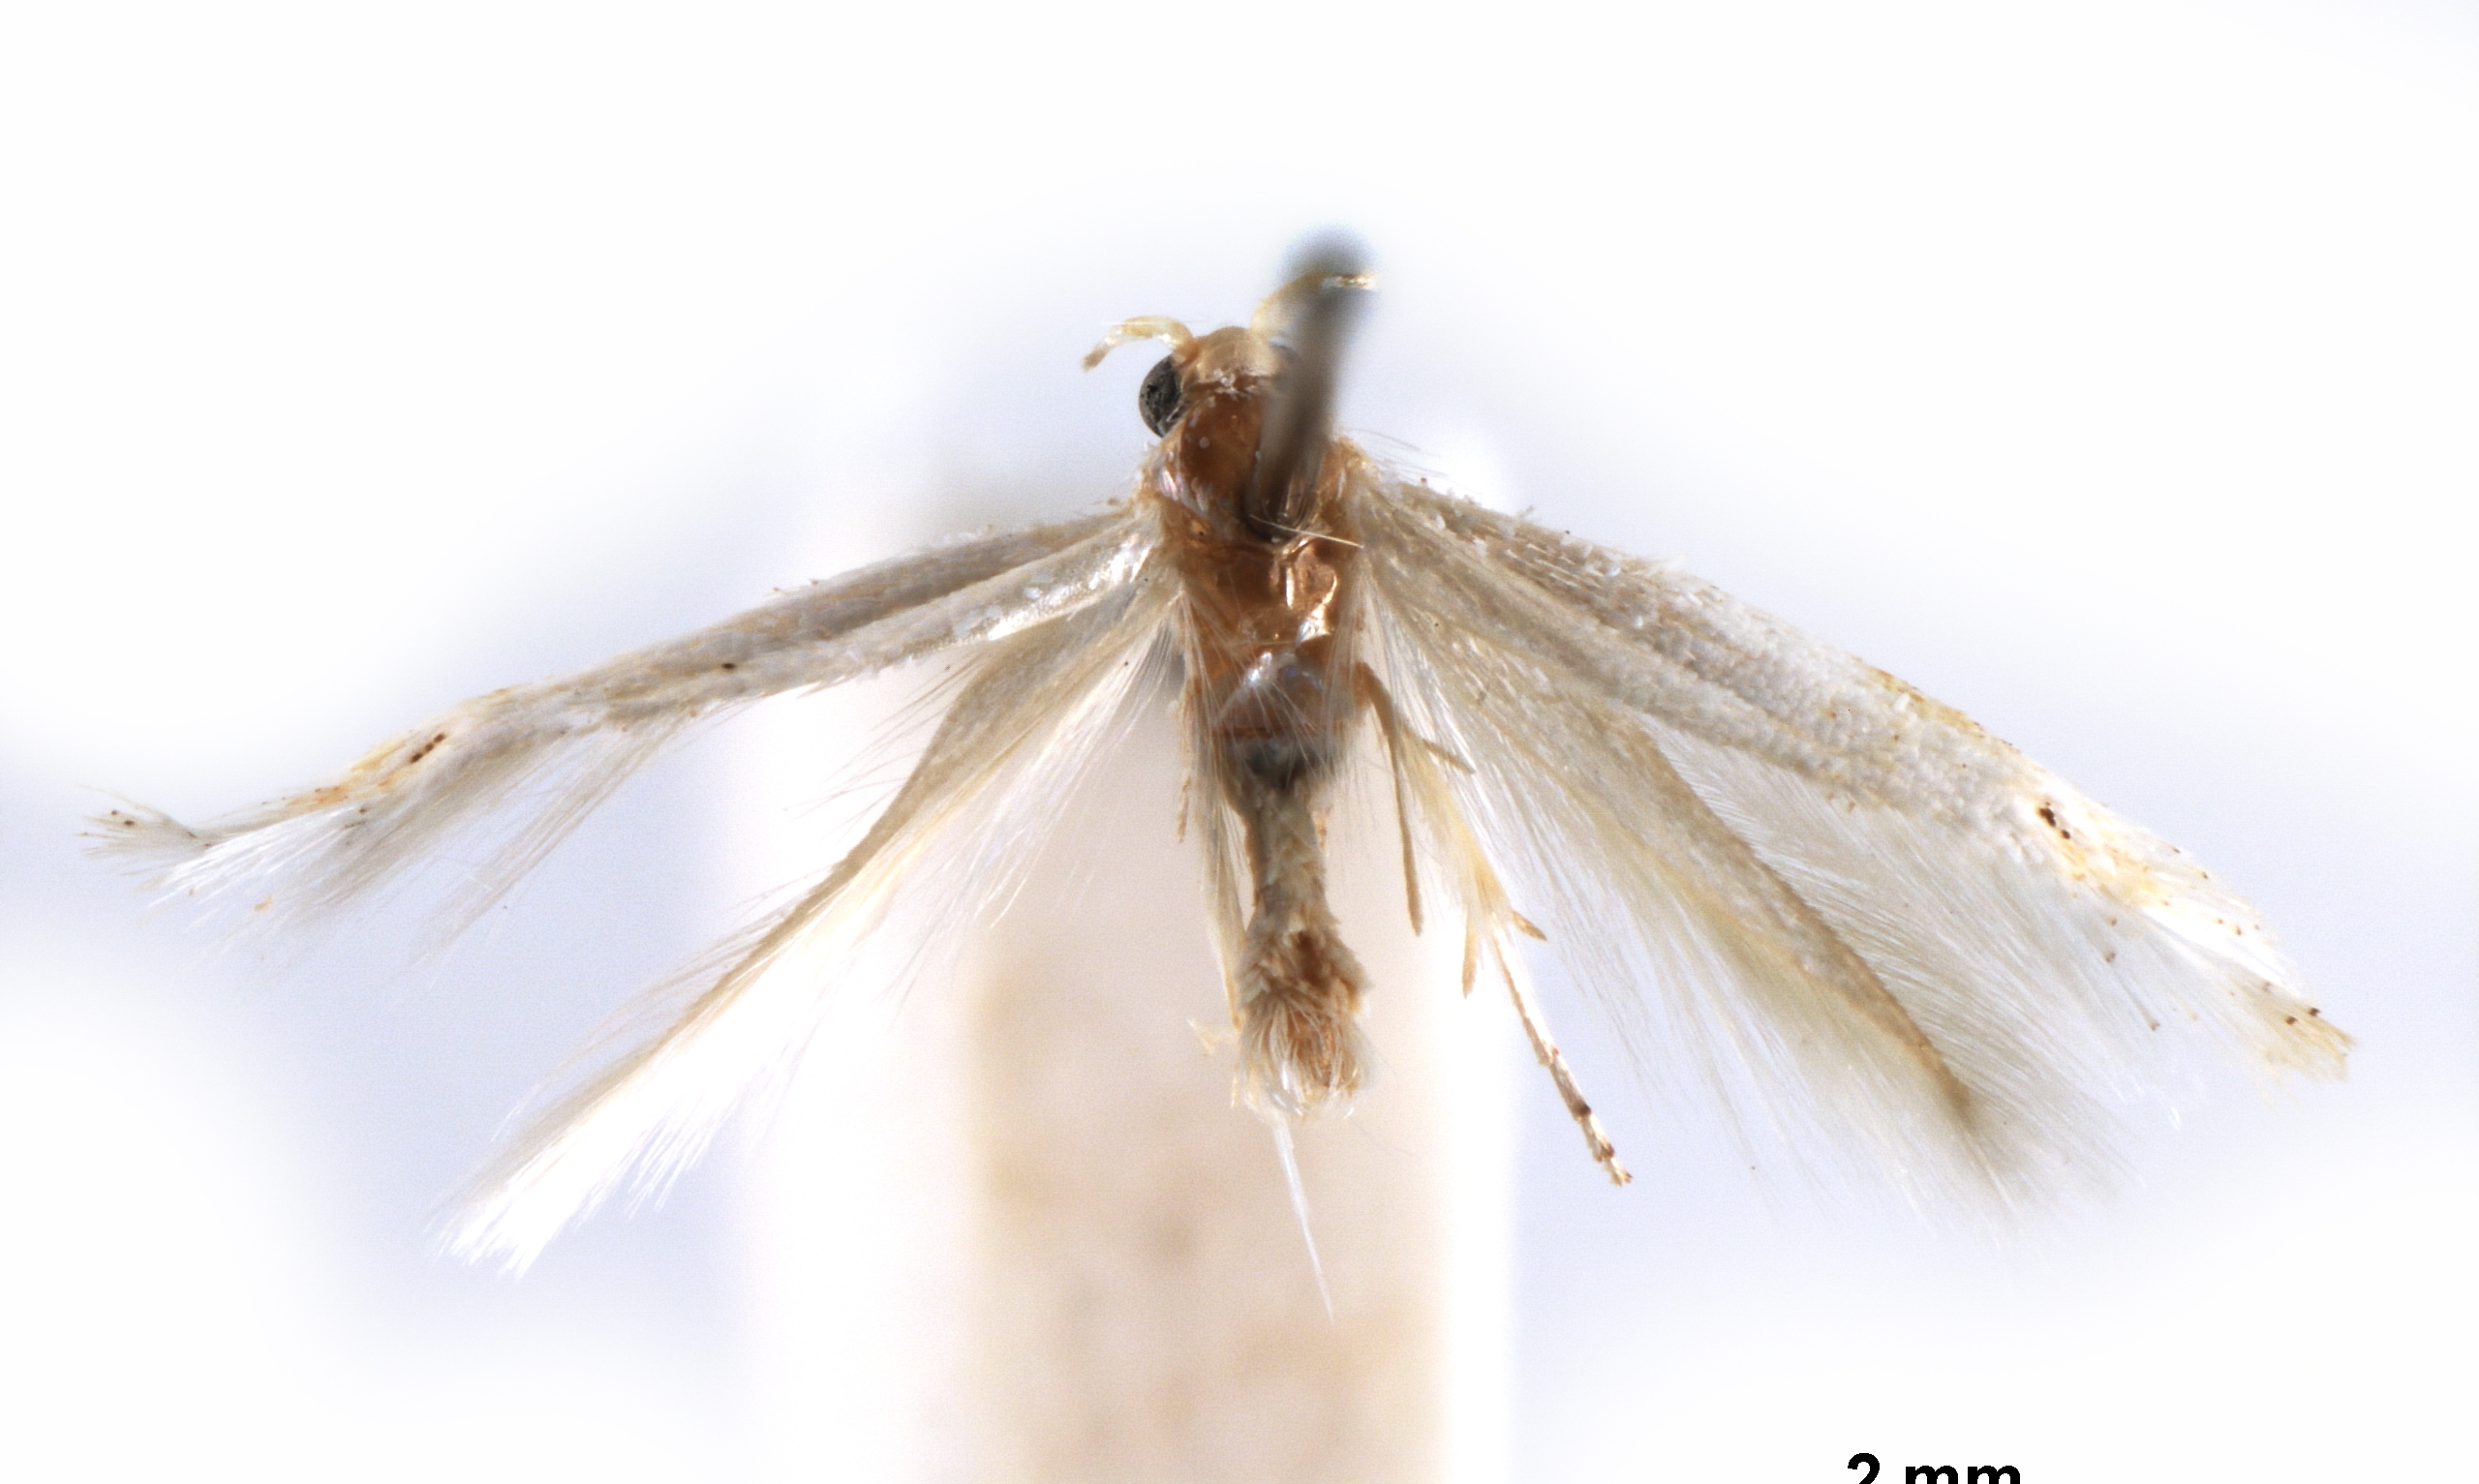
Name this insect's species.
Bucculatrix sphaeralceae
